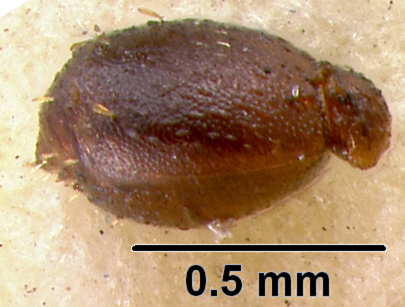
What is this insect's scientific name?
Rhopalothrix barberi
